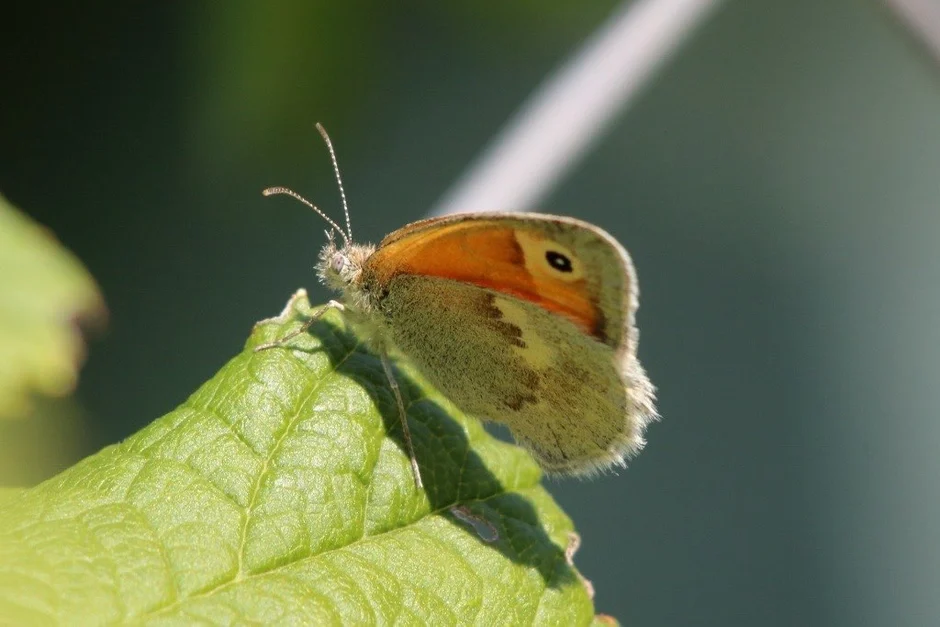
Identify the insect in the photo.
Coenonympha pamphilus
